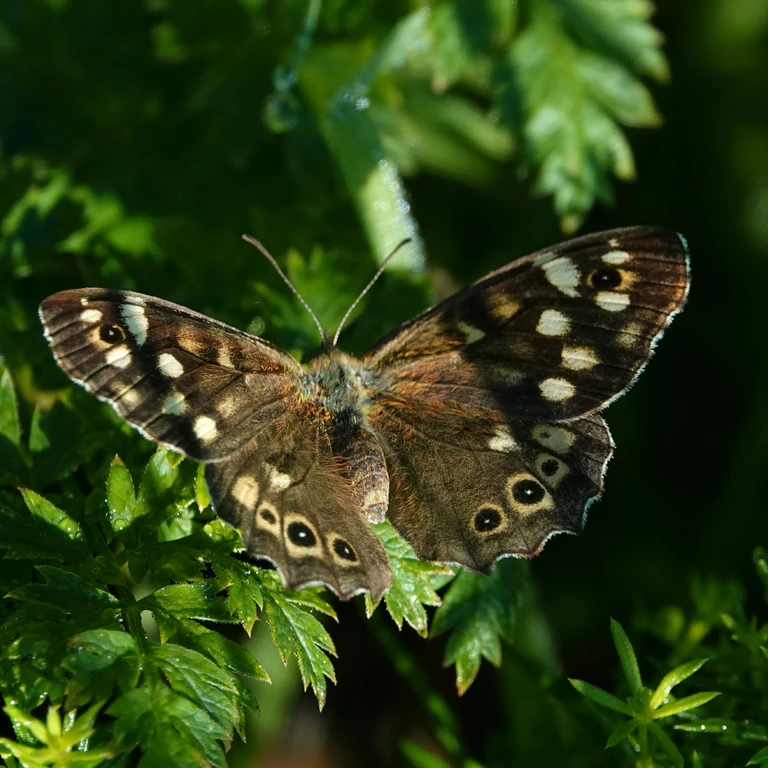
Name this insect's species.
Pararge aegeria
